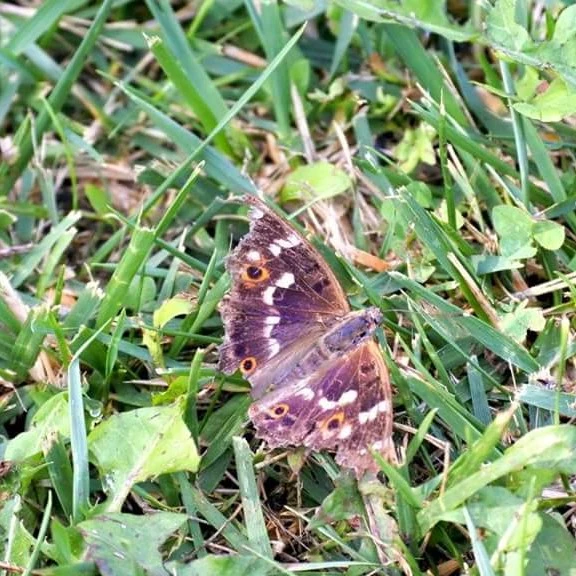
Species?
Apatura ilia
